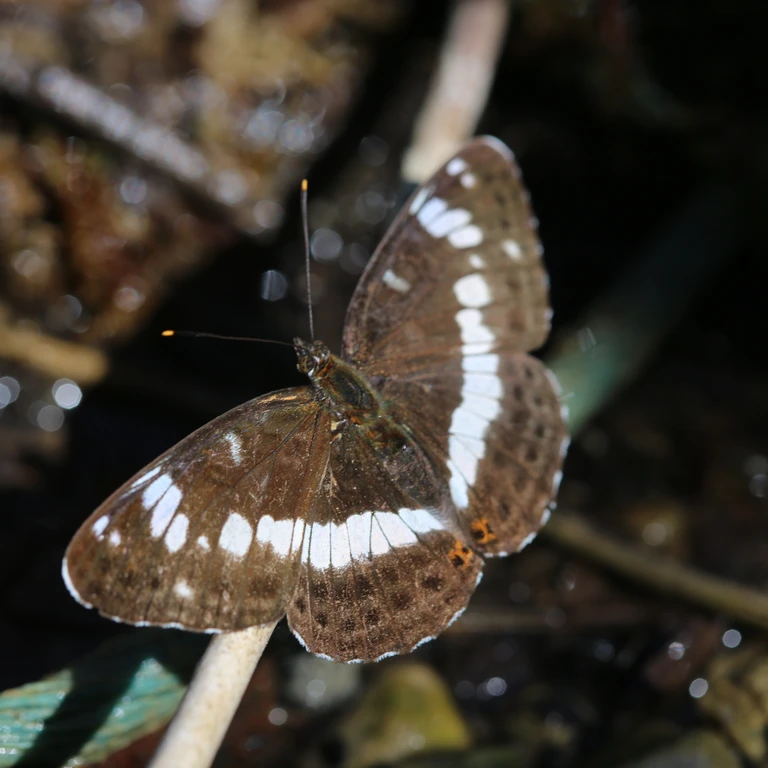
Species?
Limenitis camilla (also Ladoga camilla)
